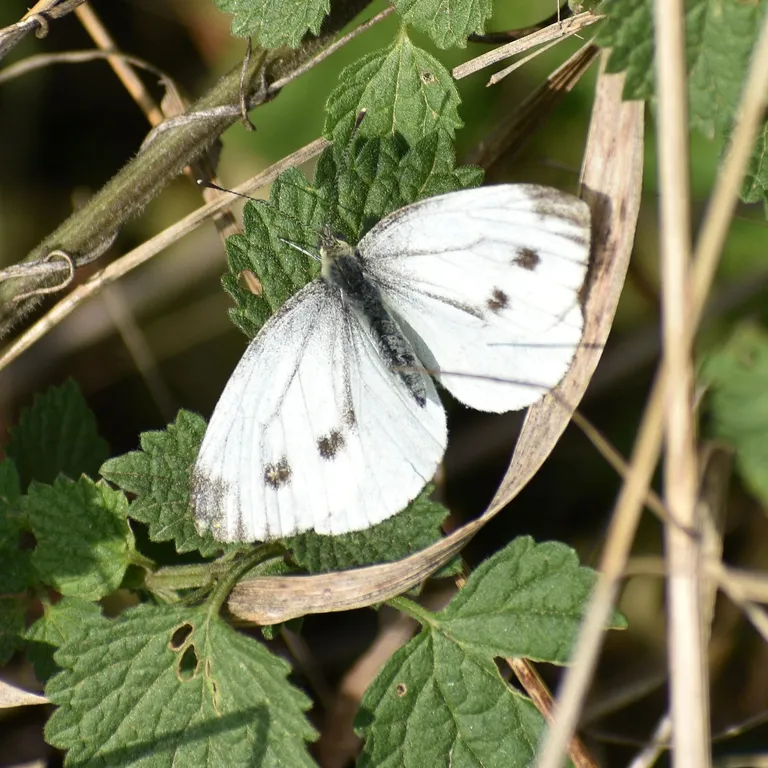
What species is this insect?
Pieris napi
